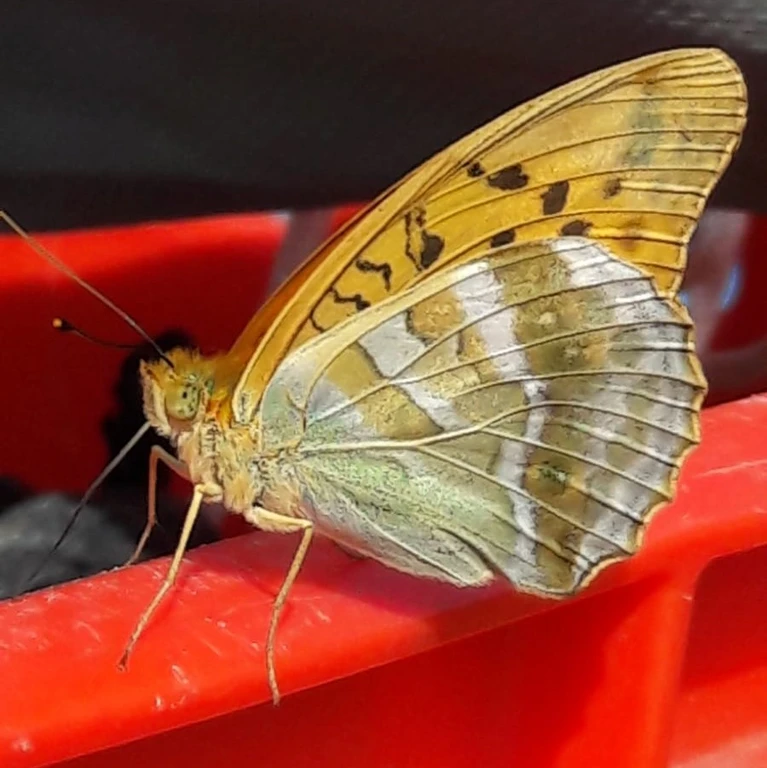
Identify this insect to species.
Argynnis paphia
